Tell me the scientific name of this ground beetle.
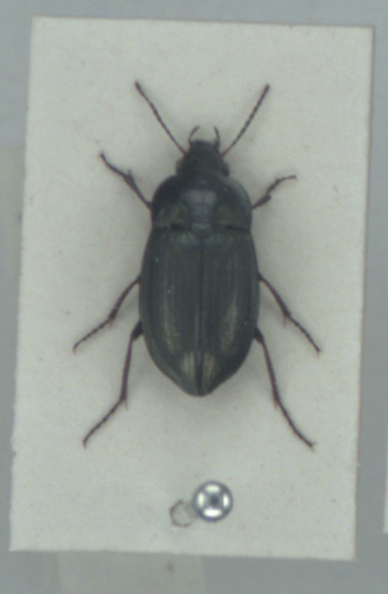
Amara spreta
